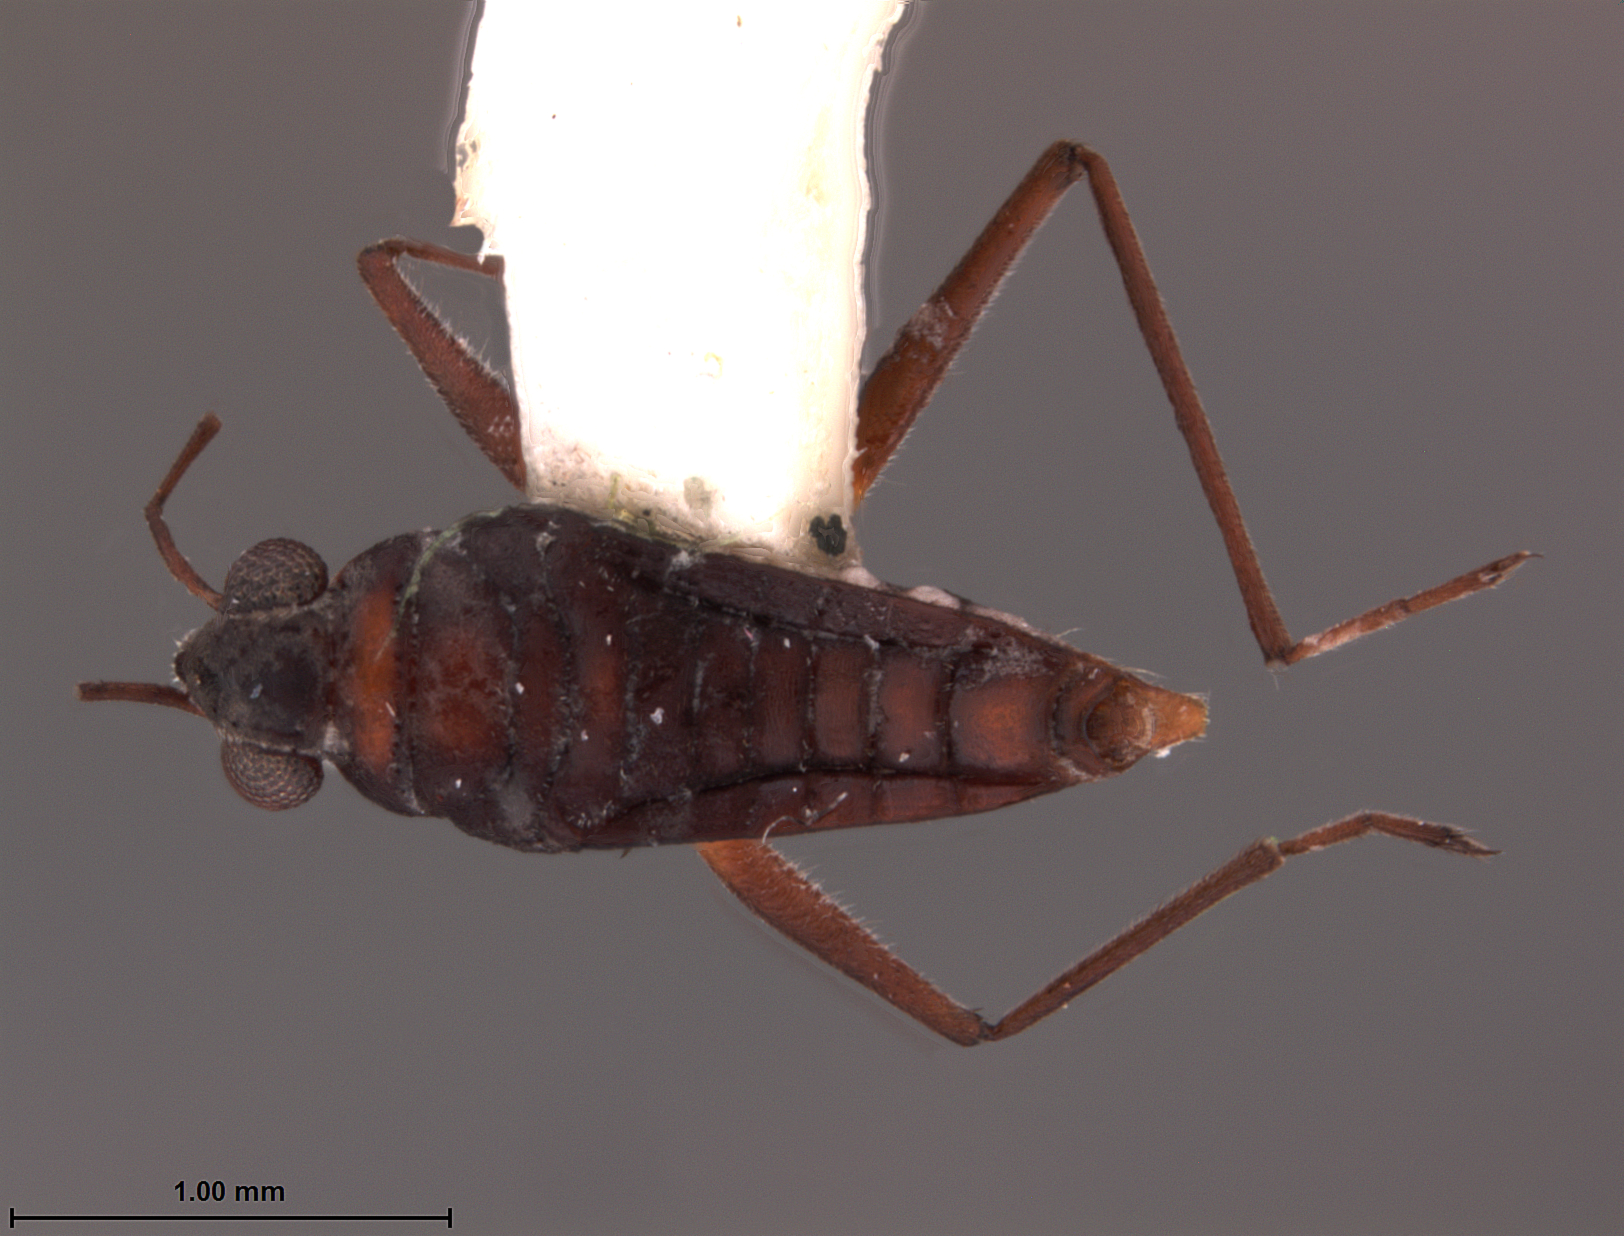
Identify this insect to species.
Microvelia ayacuchana
